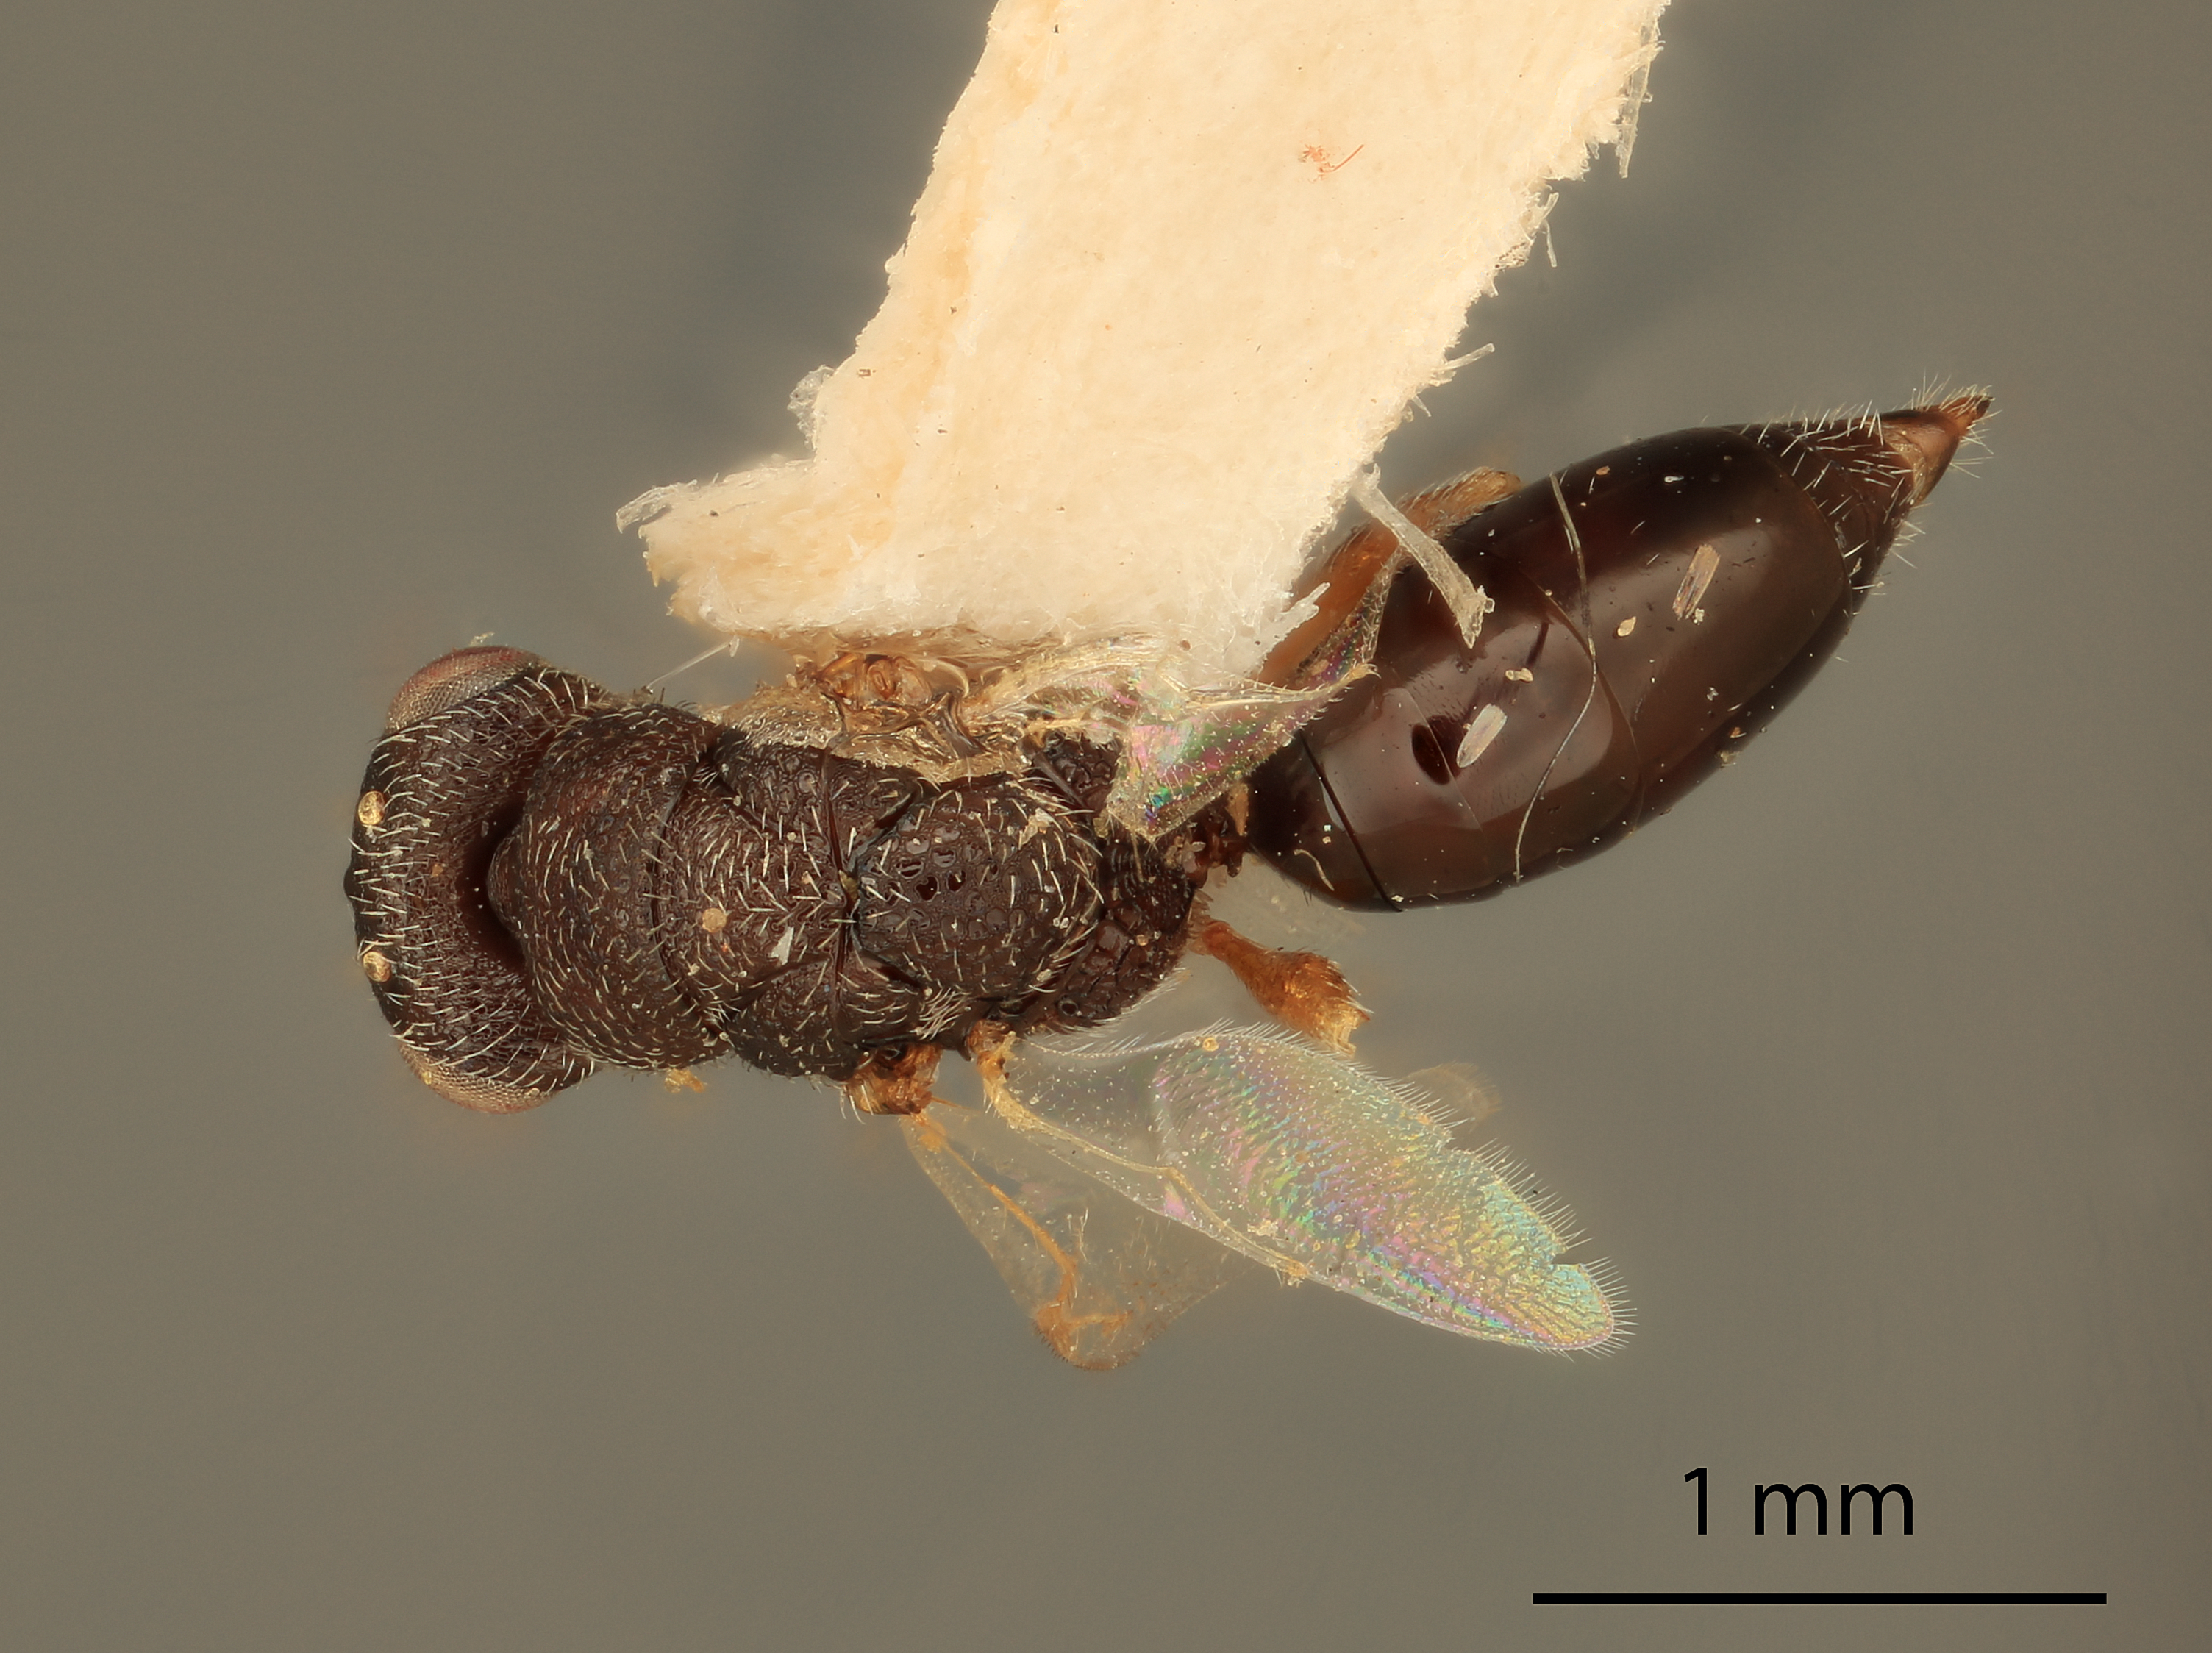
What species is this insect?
Eurytomocharis pascuorum
